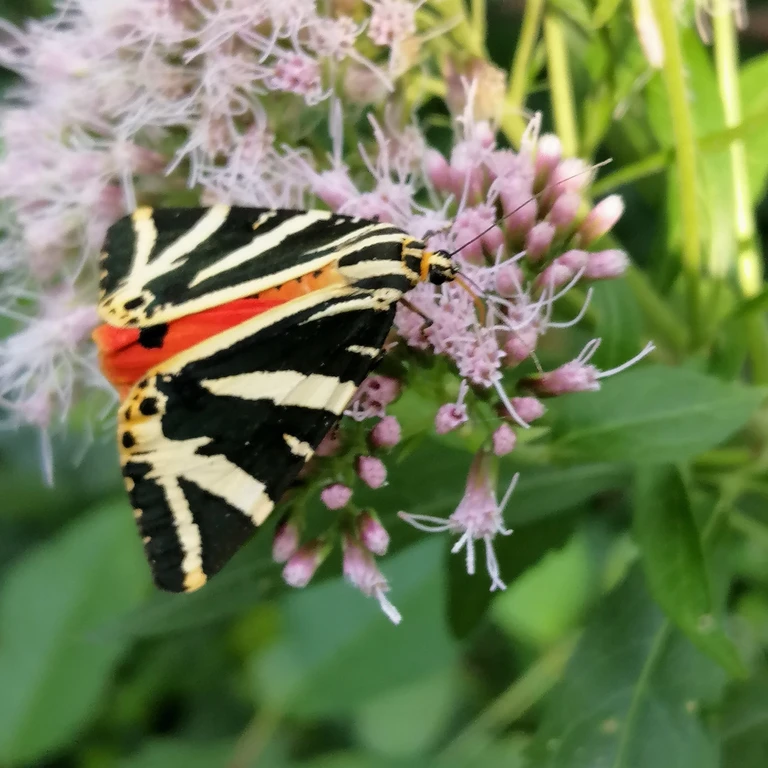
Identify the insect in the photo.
Euplagia quadripunctaria
